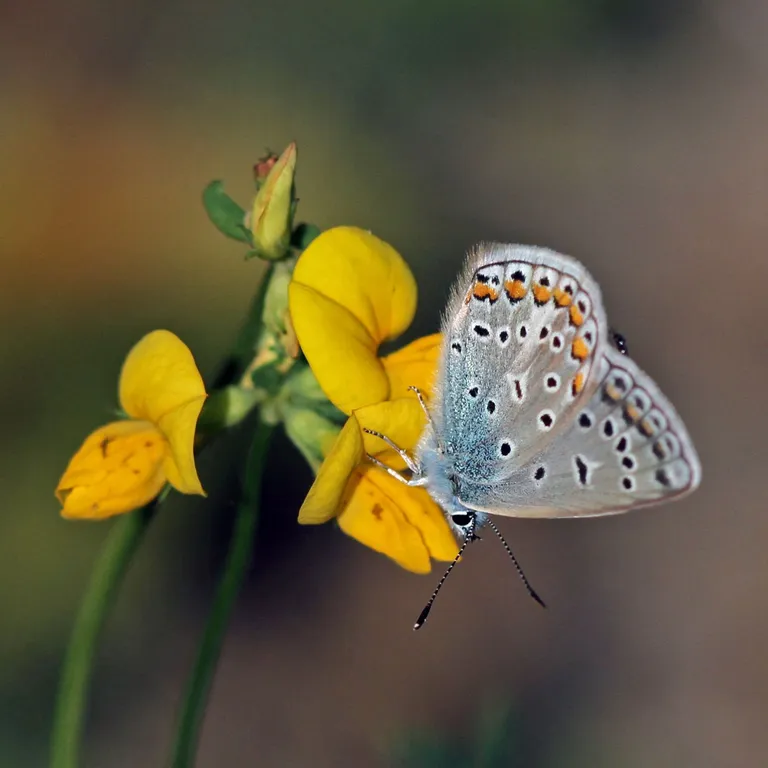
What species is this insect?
Polyommatus icarus
